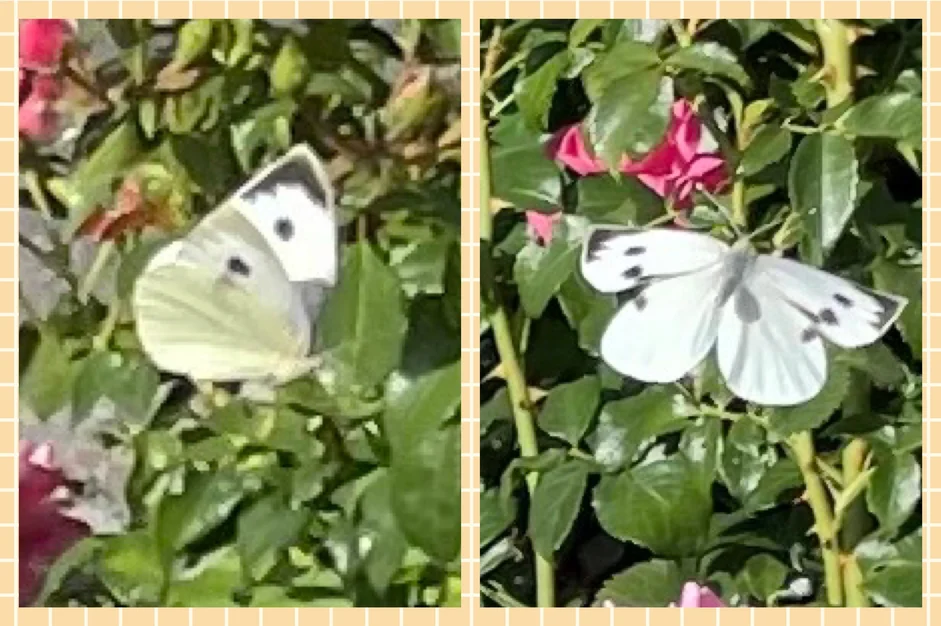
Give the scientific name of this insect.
Pieris brassicae
